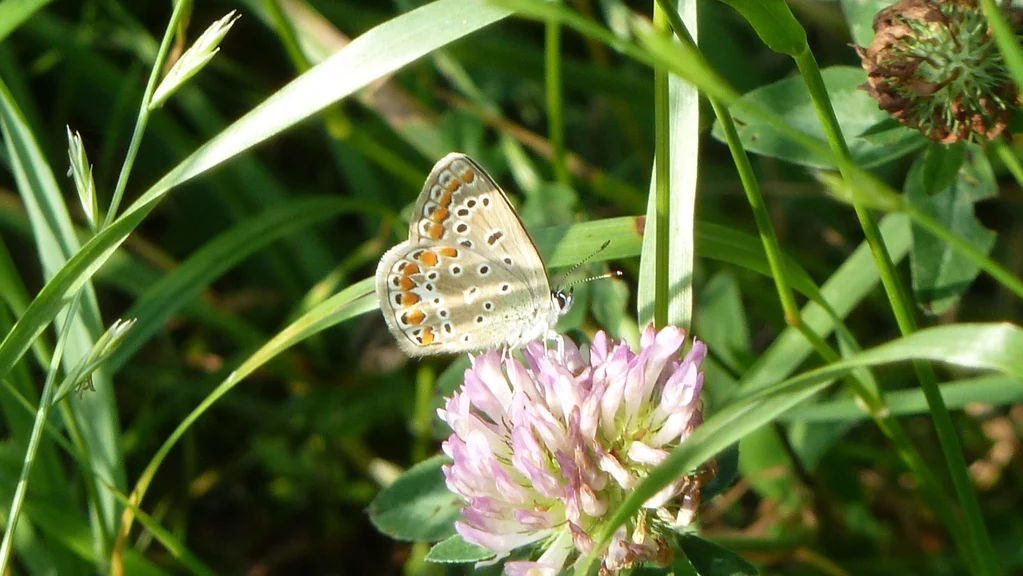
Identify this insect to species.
Polyommatus icarus
